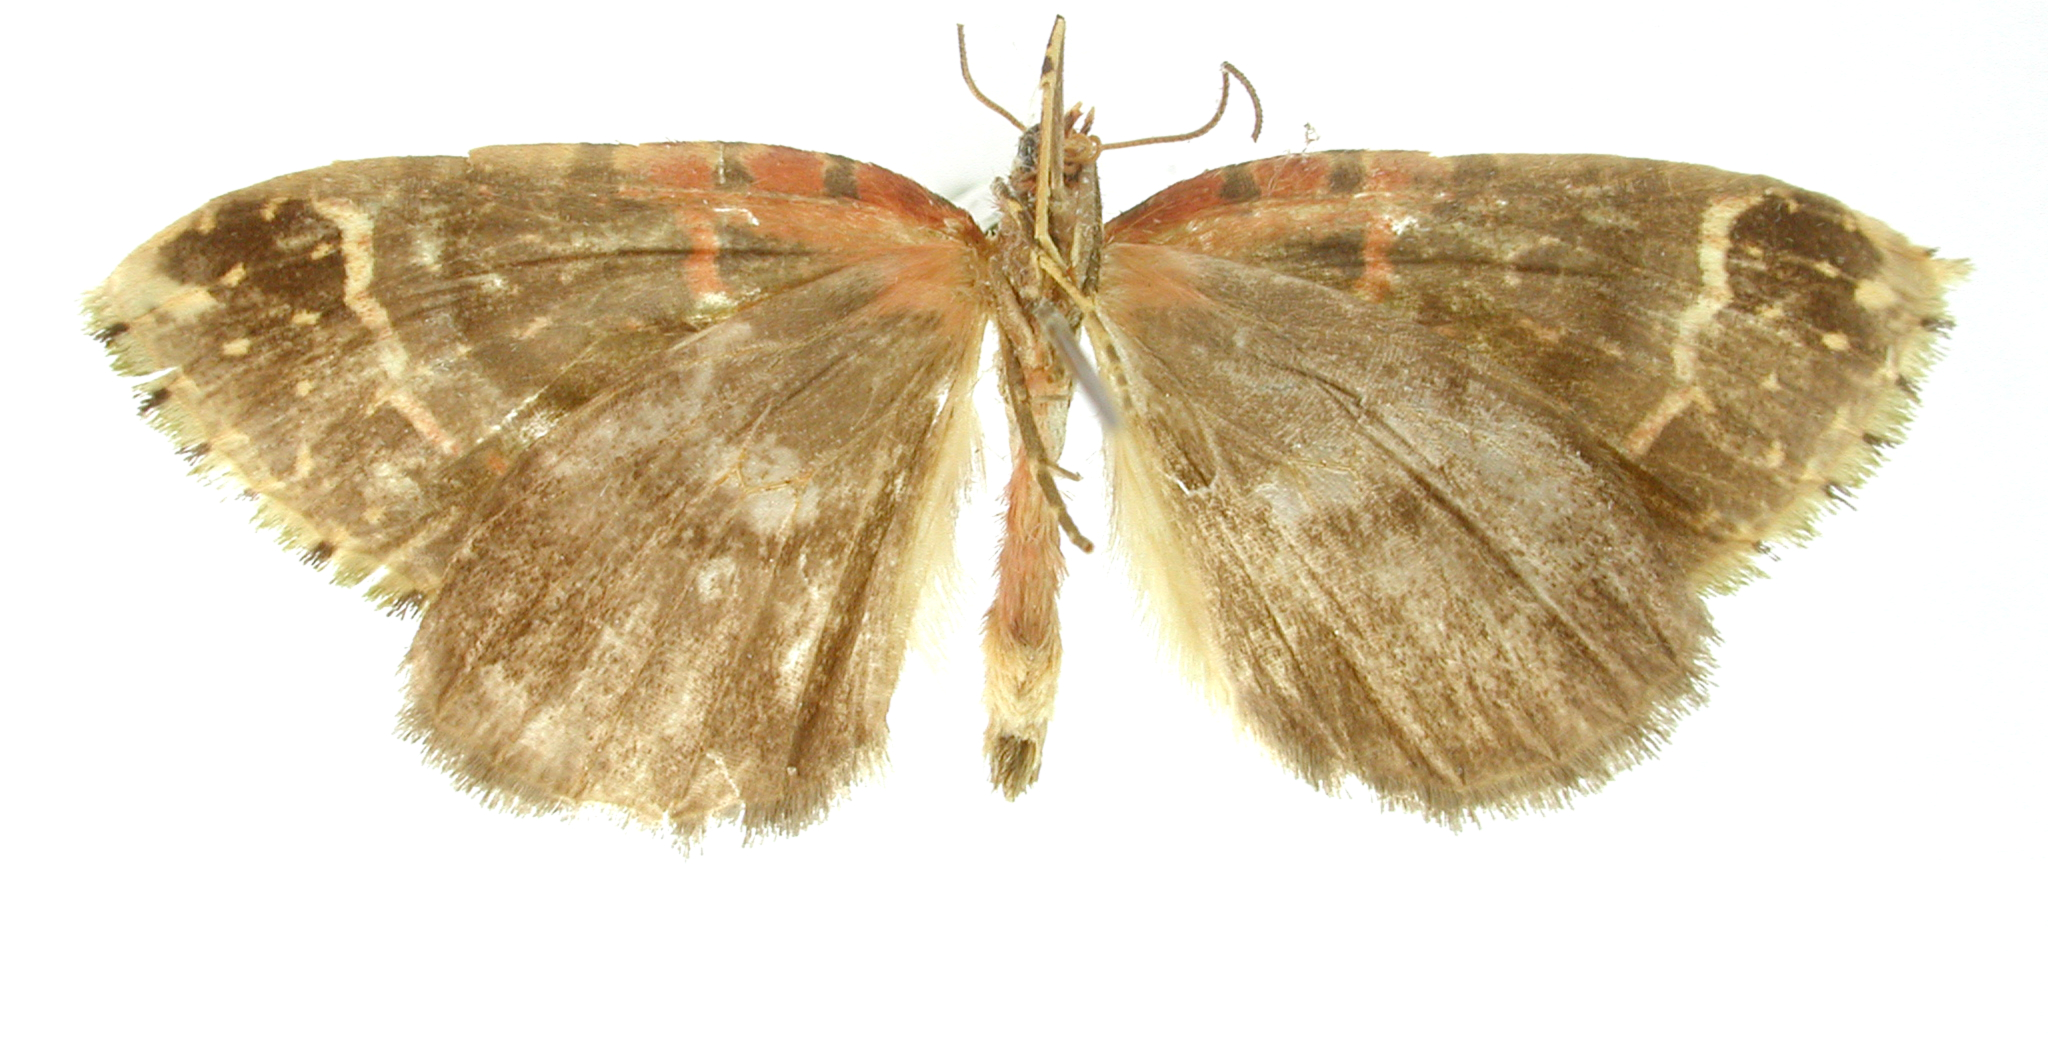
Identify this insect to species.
Cirrolygris cecilia
